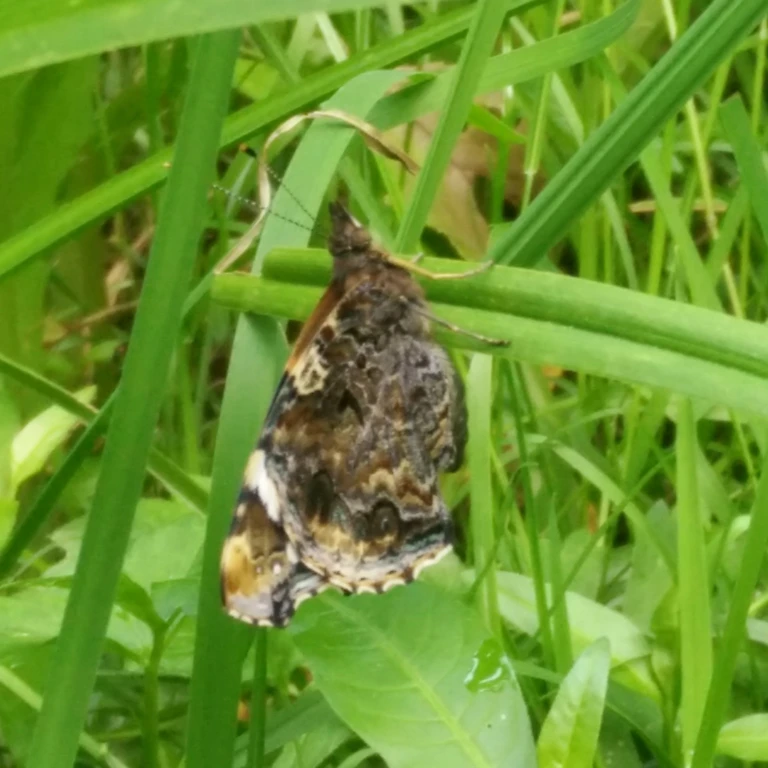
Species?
Vanessa atalanta
